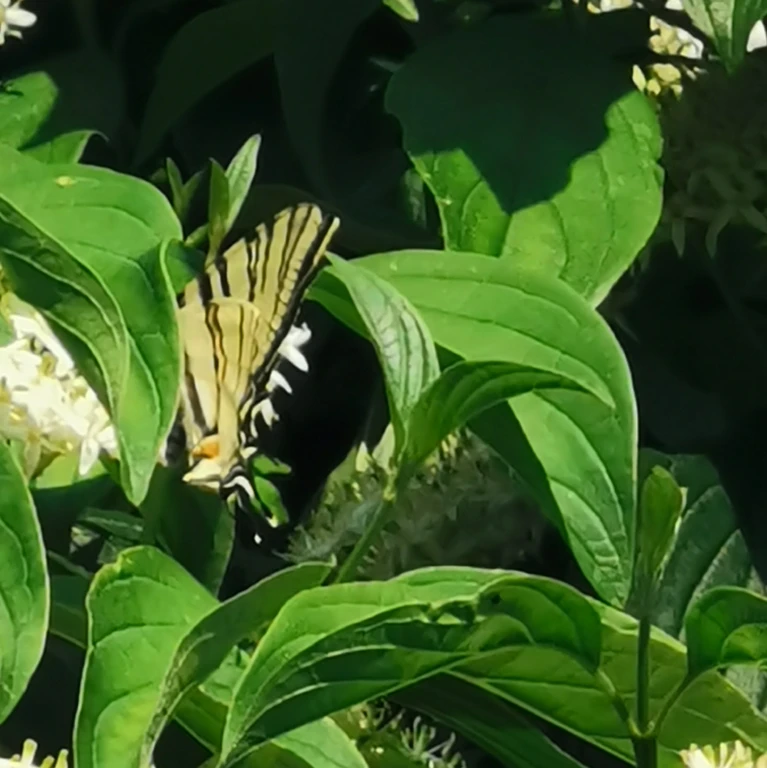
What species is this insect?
Iphiclides podalirius
